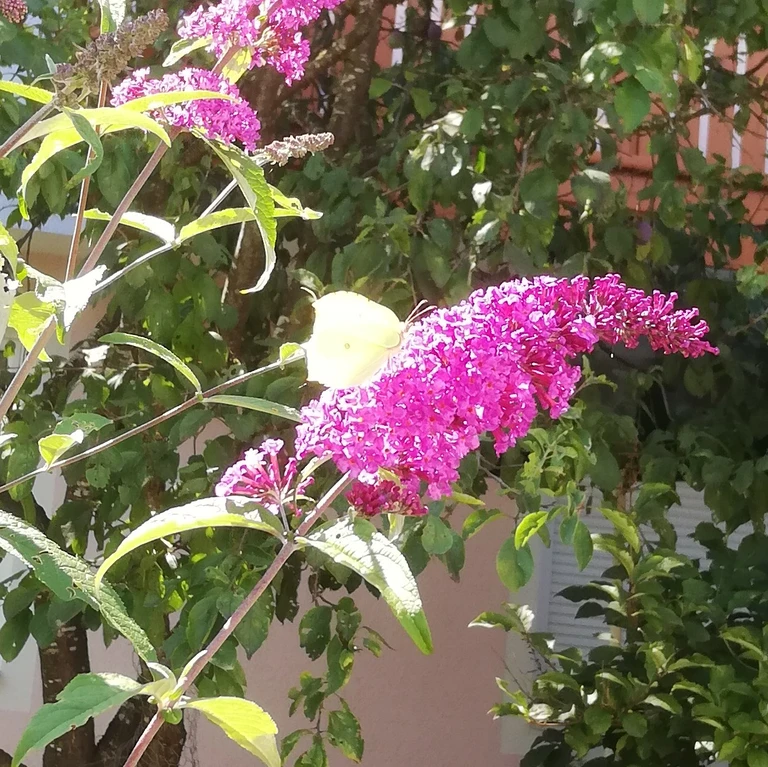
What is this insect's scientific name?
Gonepteryx rhamni
